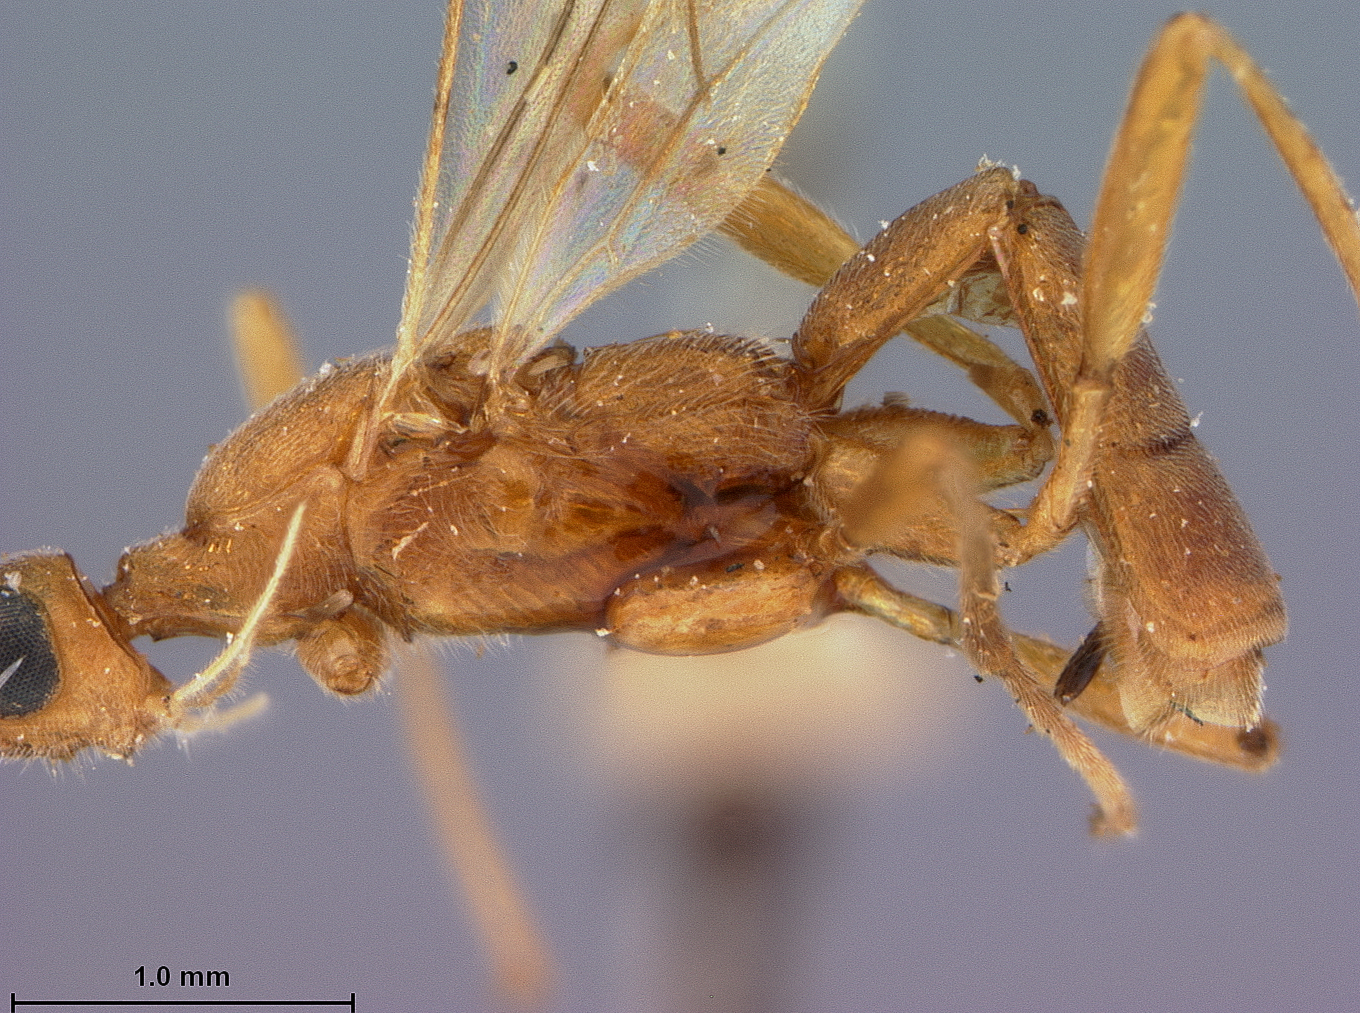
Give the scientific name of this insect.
Heterogamus longicollis
